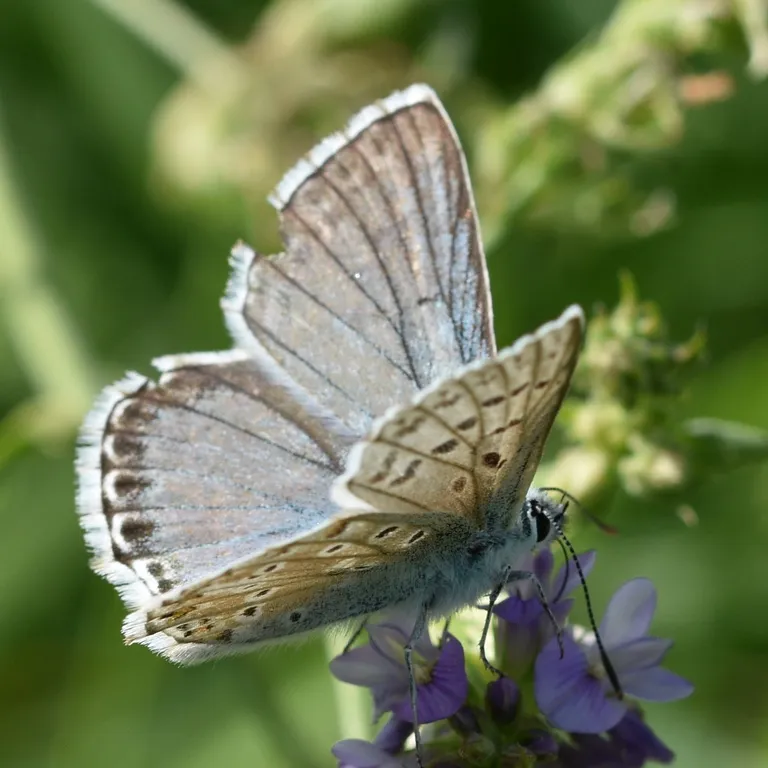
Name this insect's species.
Lysandra coridon
